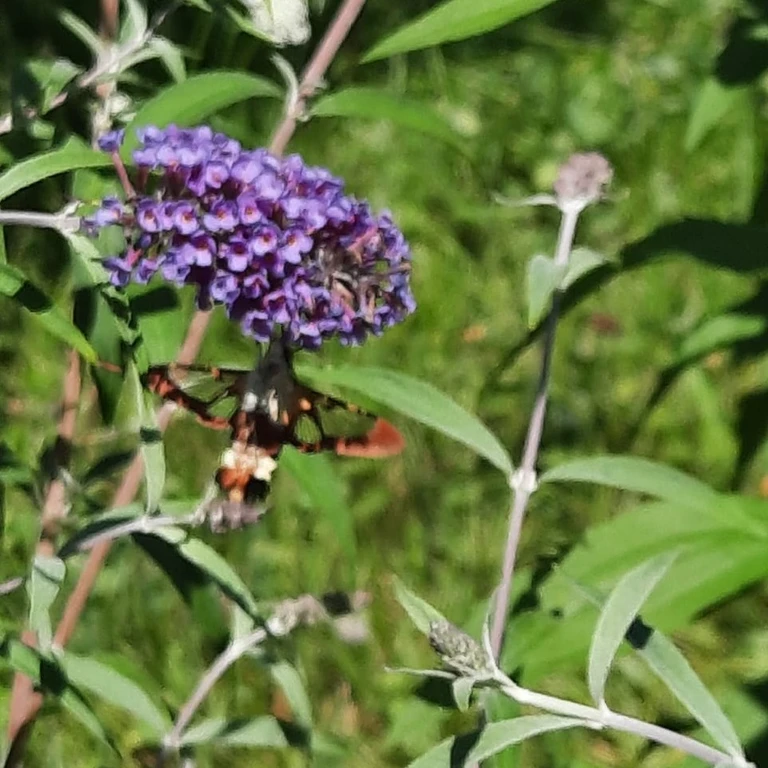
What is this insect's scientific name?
Hemaris fuciformis
